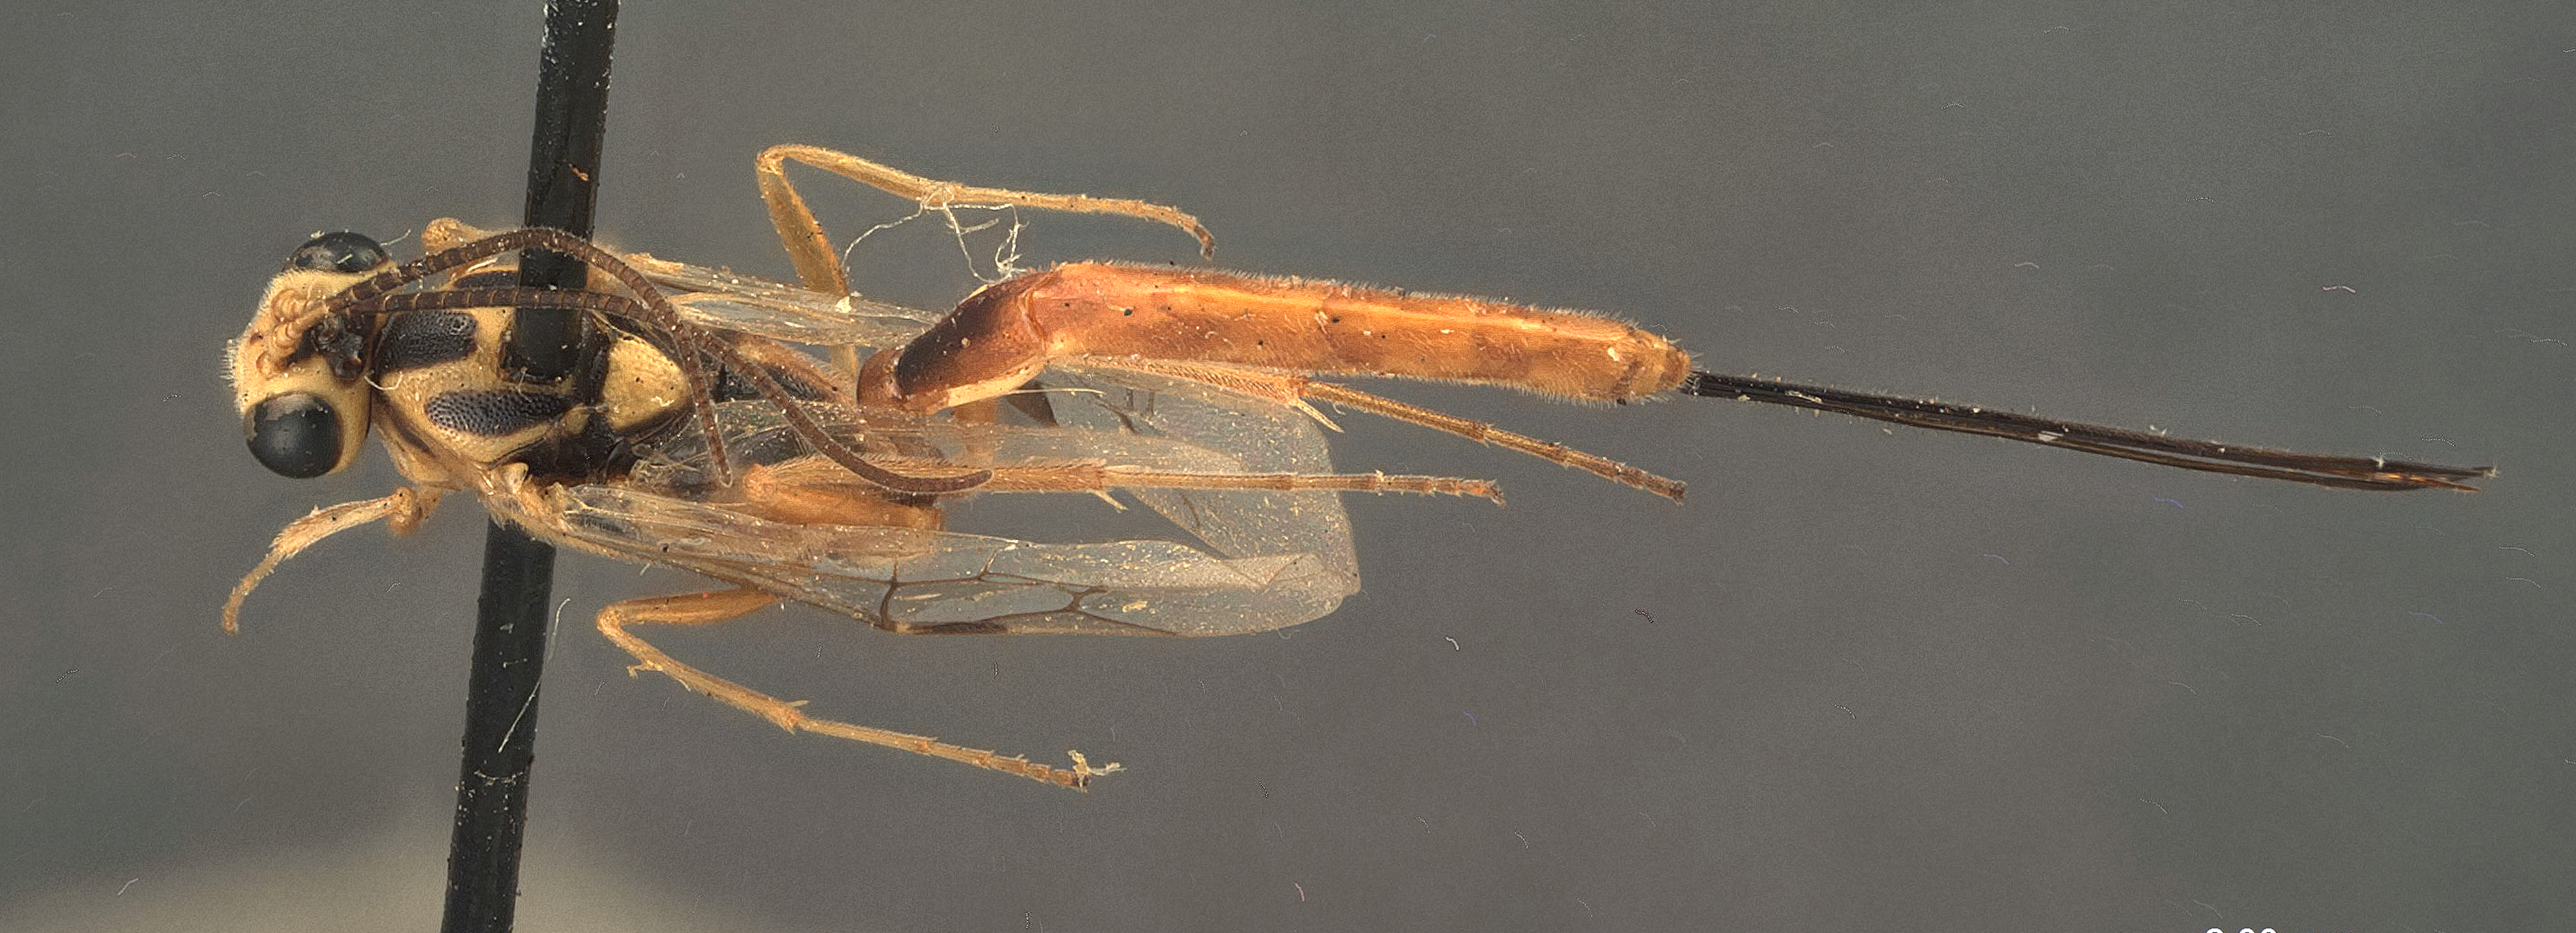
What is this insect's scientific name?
Cremastus sinuatus
